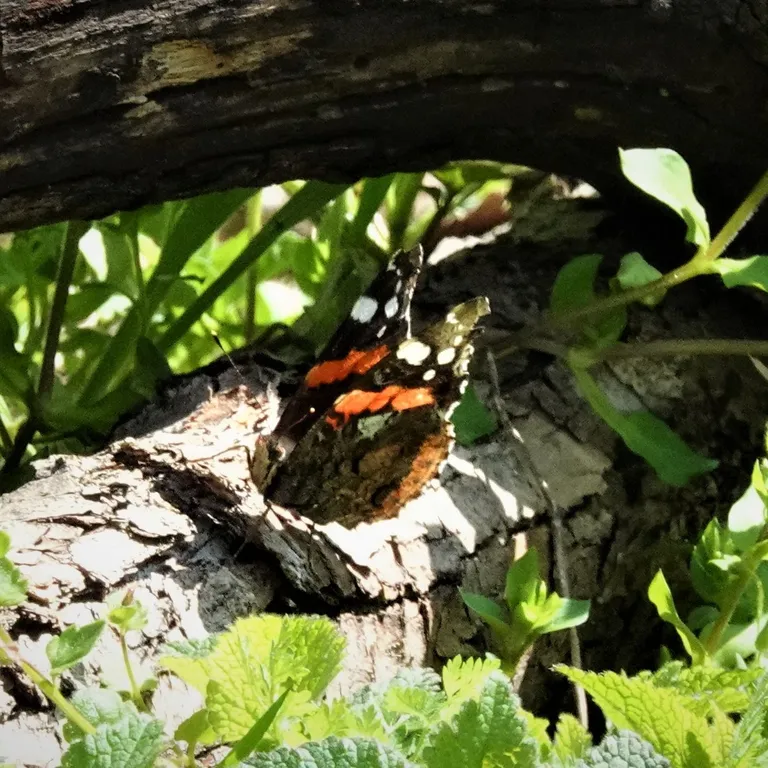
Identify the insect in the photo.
Vanessa atalanta
